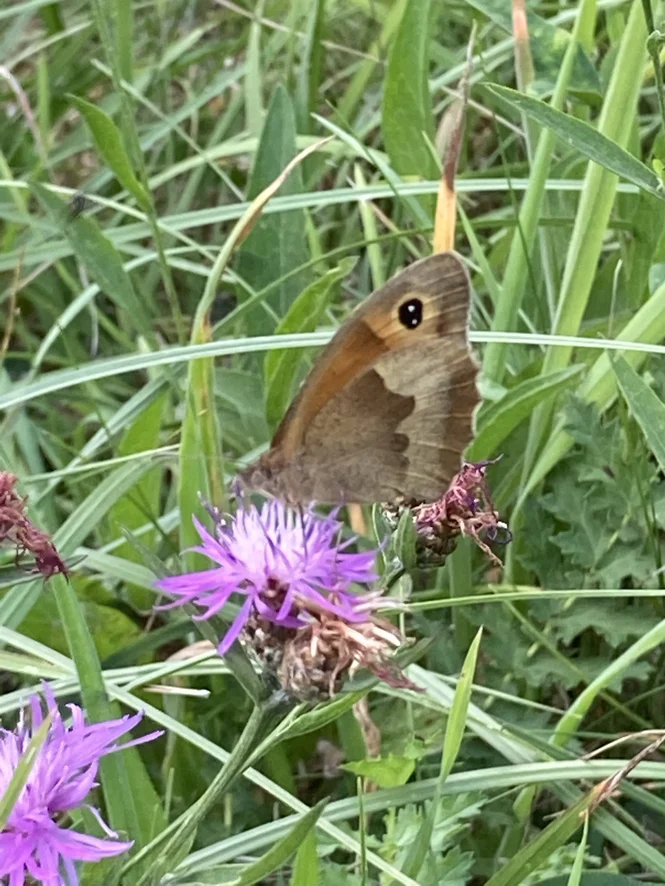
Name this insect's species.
Maniola jurtina
